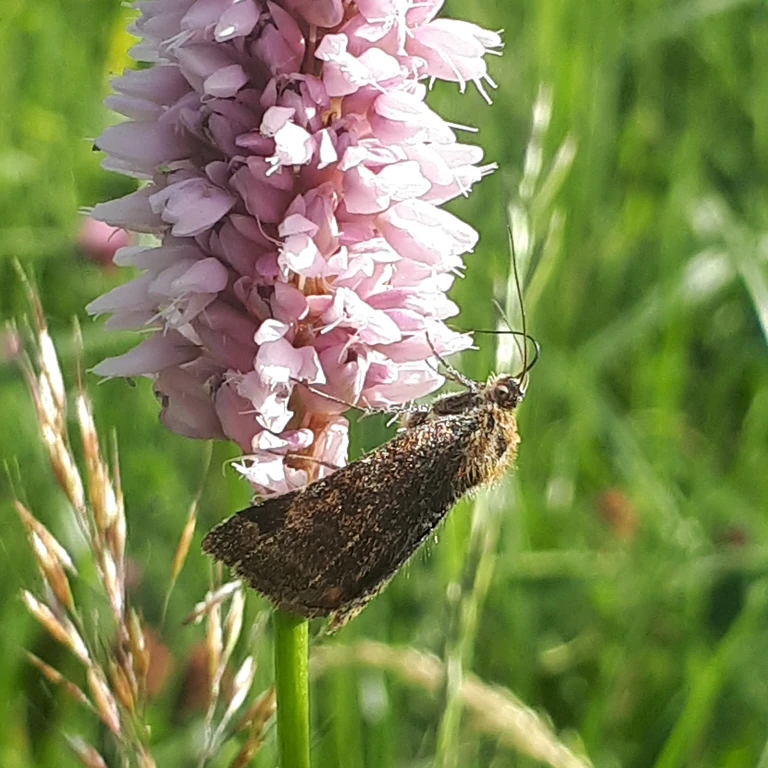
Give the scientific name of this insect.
Euclidia glyphica
